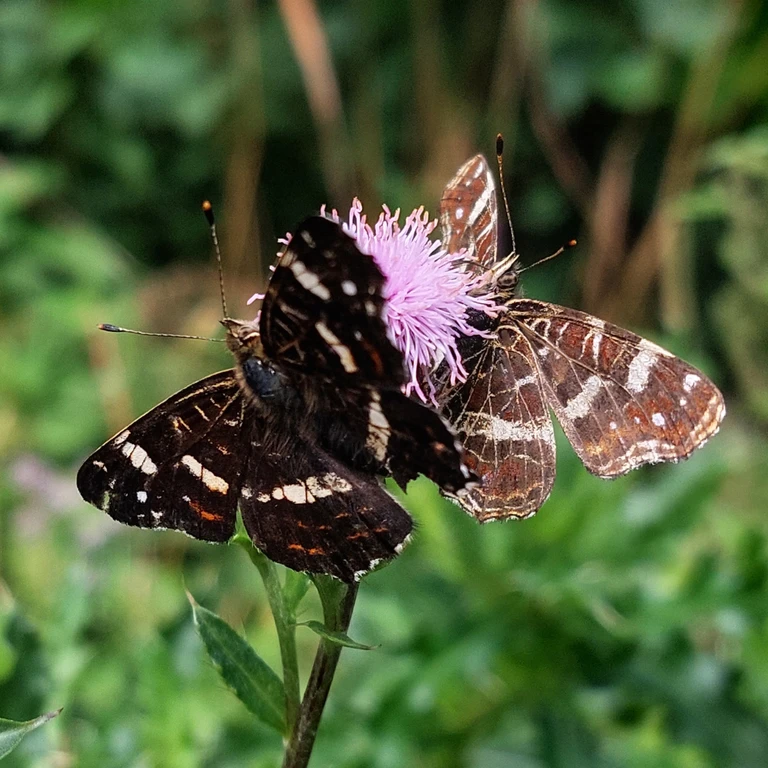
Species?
Araschnia levana
